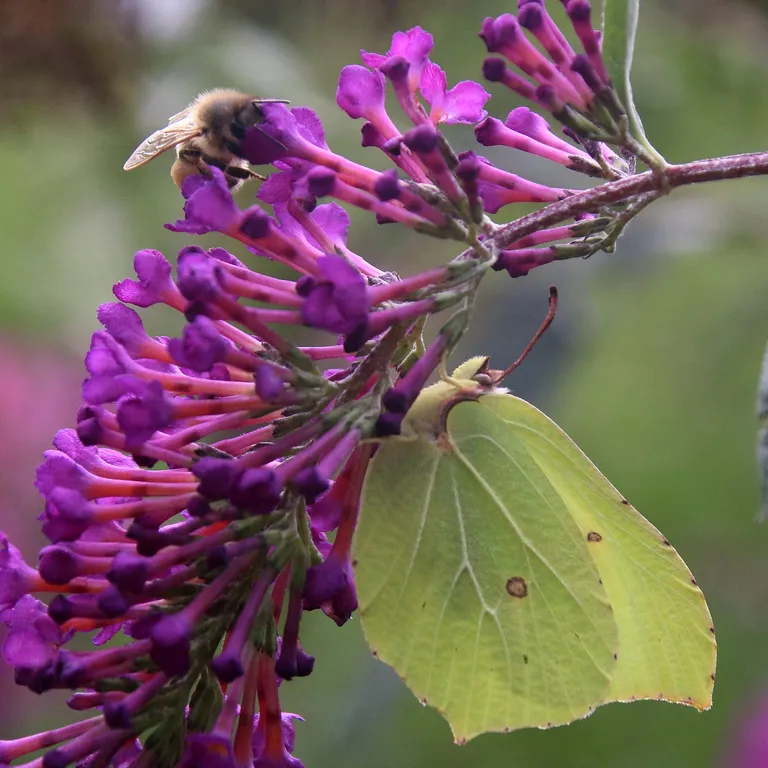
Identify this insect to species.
Gonepteryx rhamni
